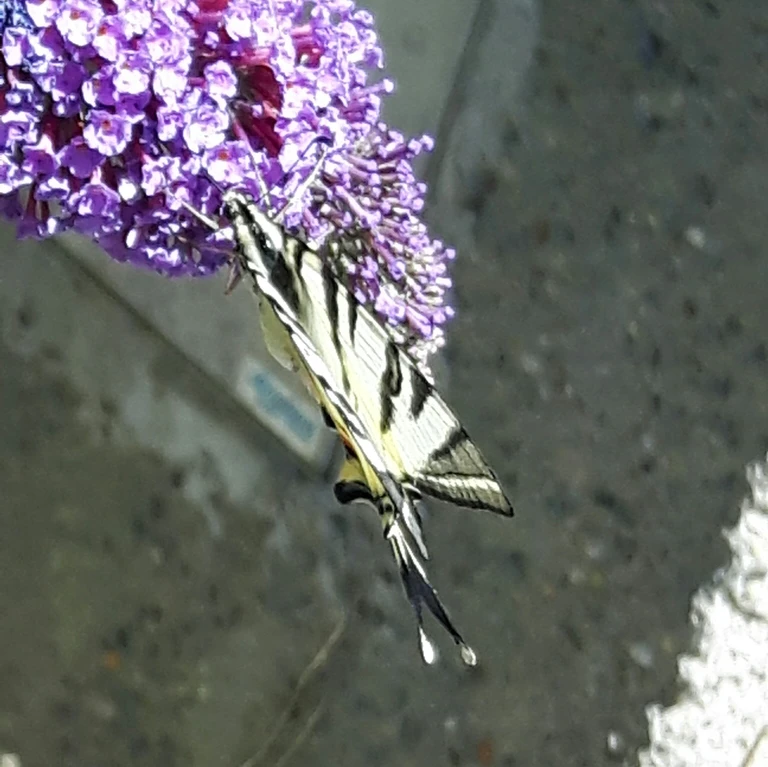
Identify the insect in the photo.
Iphiclides podalirius
